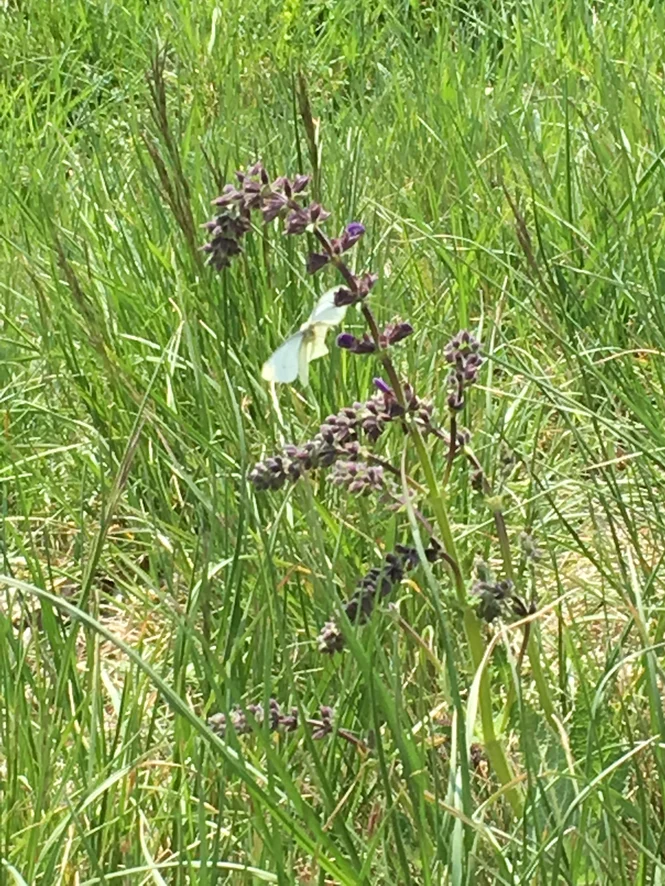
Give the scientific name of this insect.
Pieris rapae
